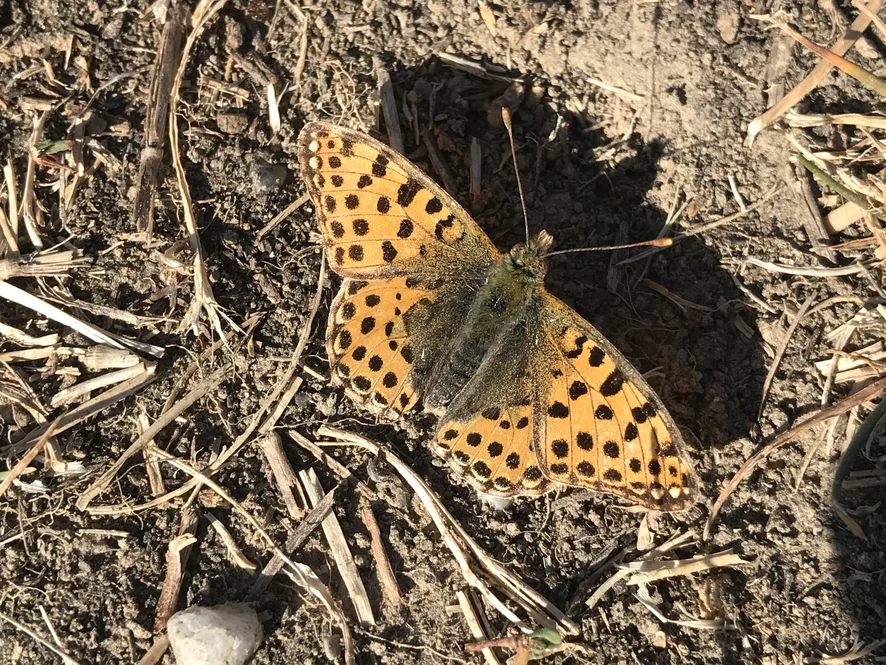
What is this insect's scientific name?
Issoria lathonia
